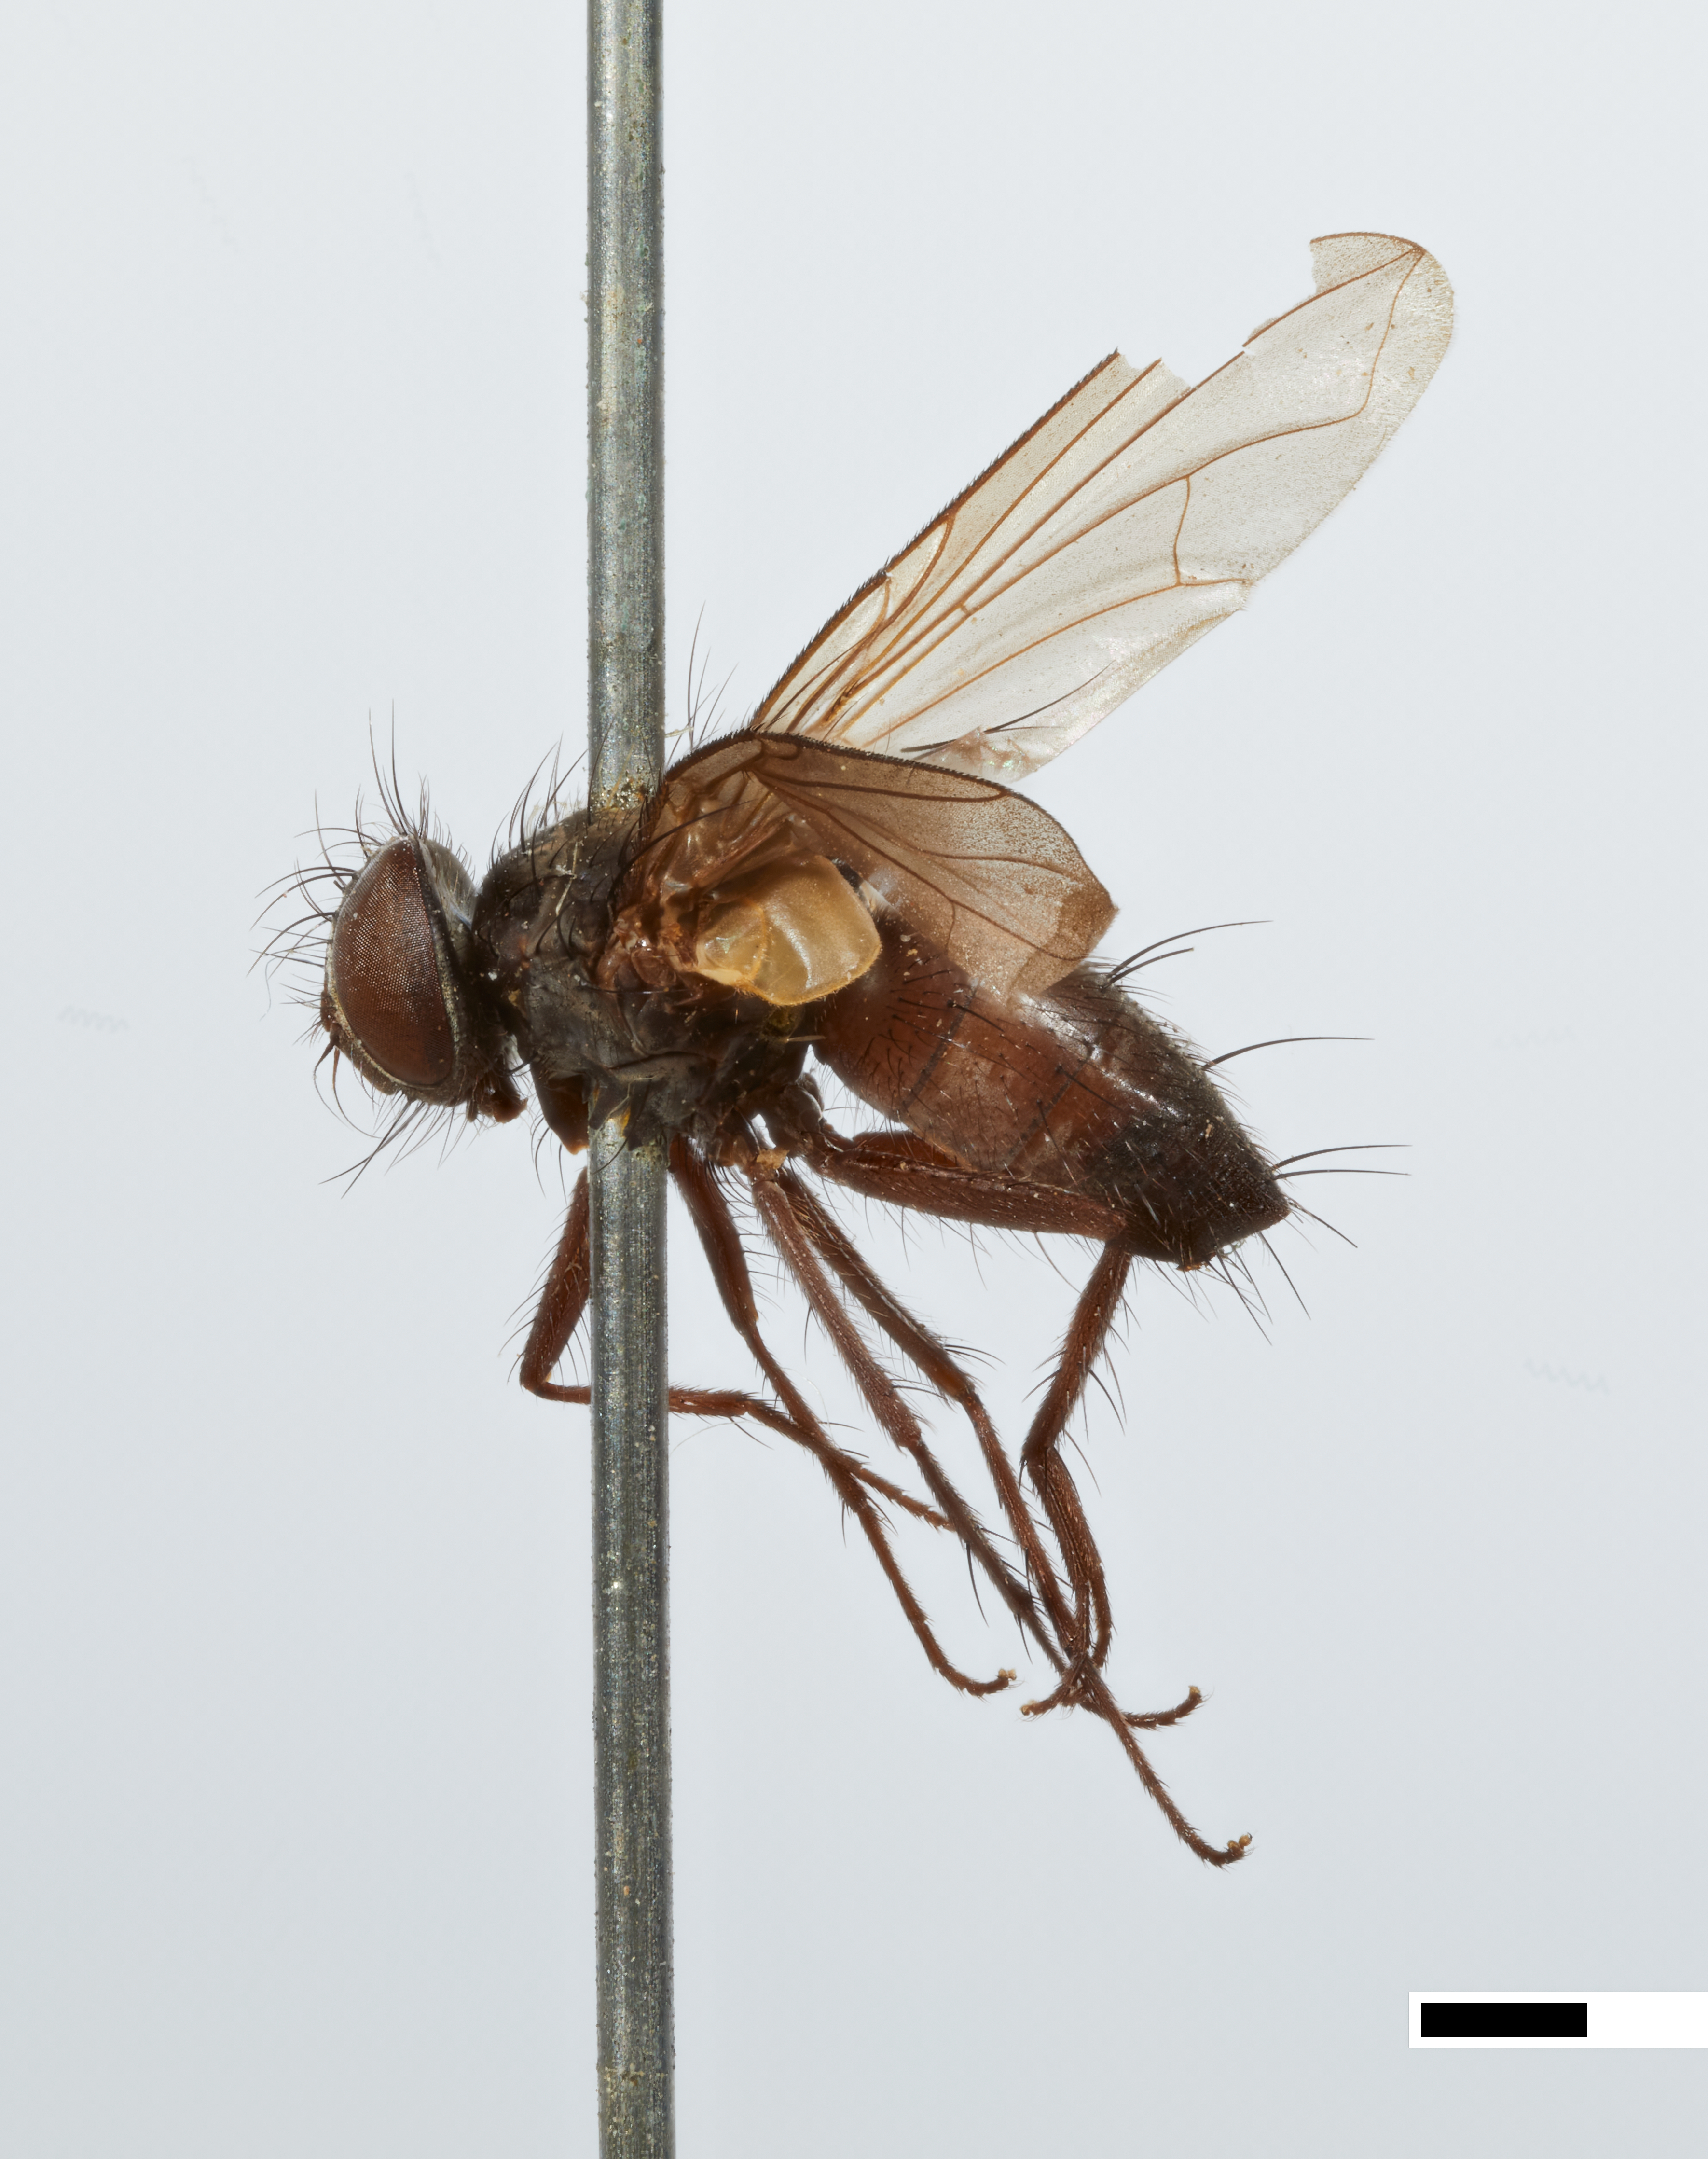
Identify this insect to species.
Chaetonodexodes rafaeli
